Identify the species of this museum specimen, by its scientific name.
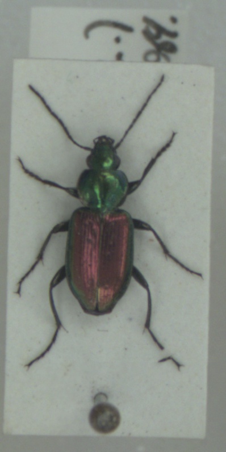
Agonum sexpunctatum
